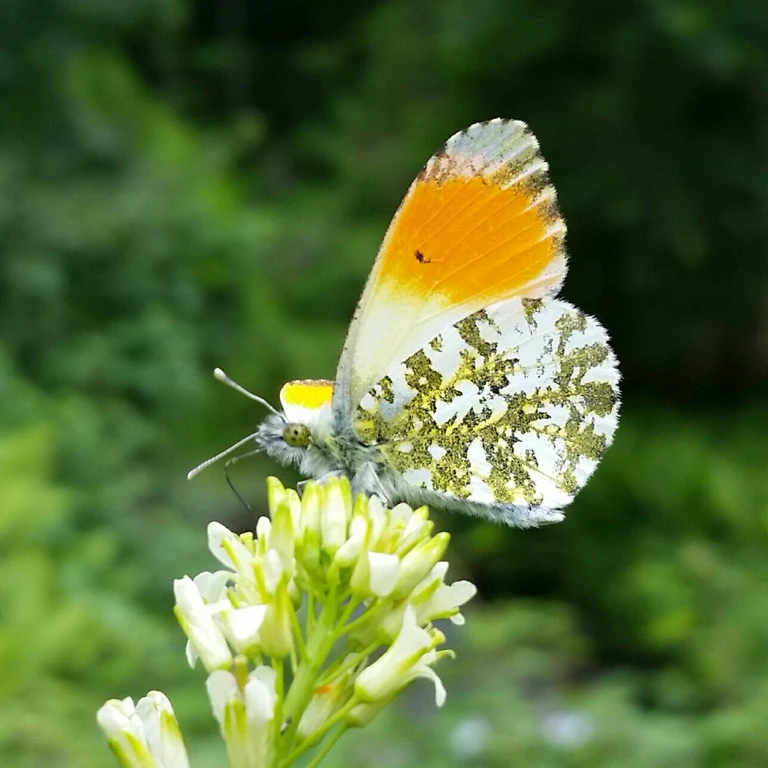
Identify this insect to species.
Anthocharis cardamines
